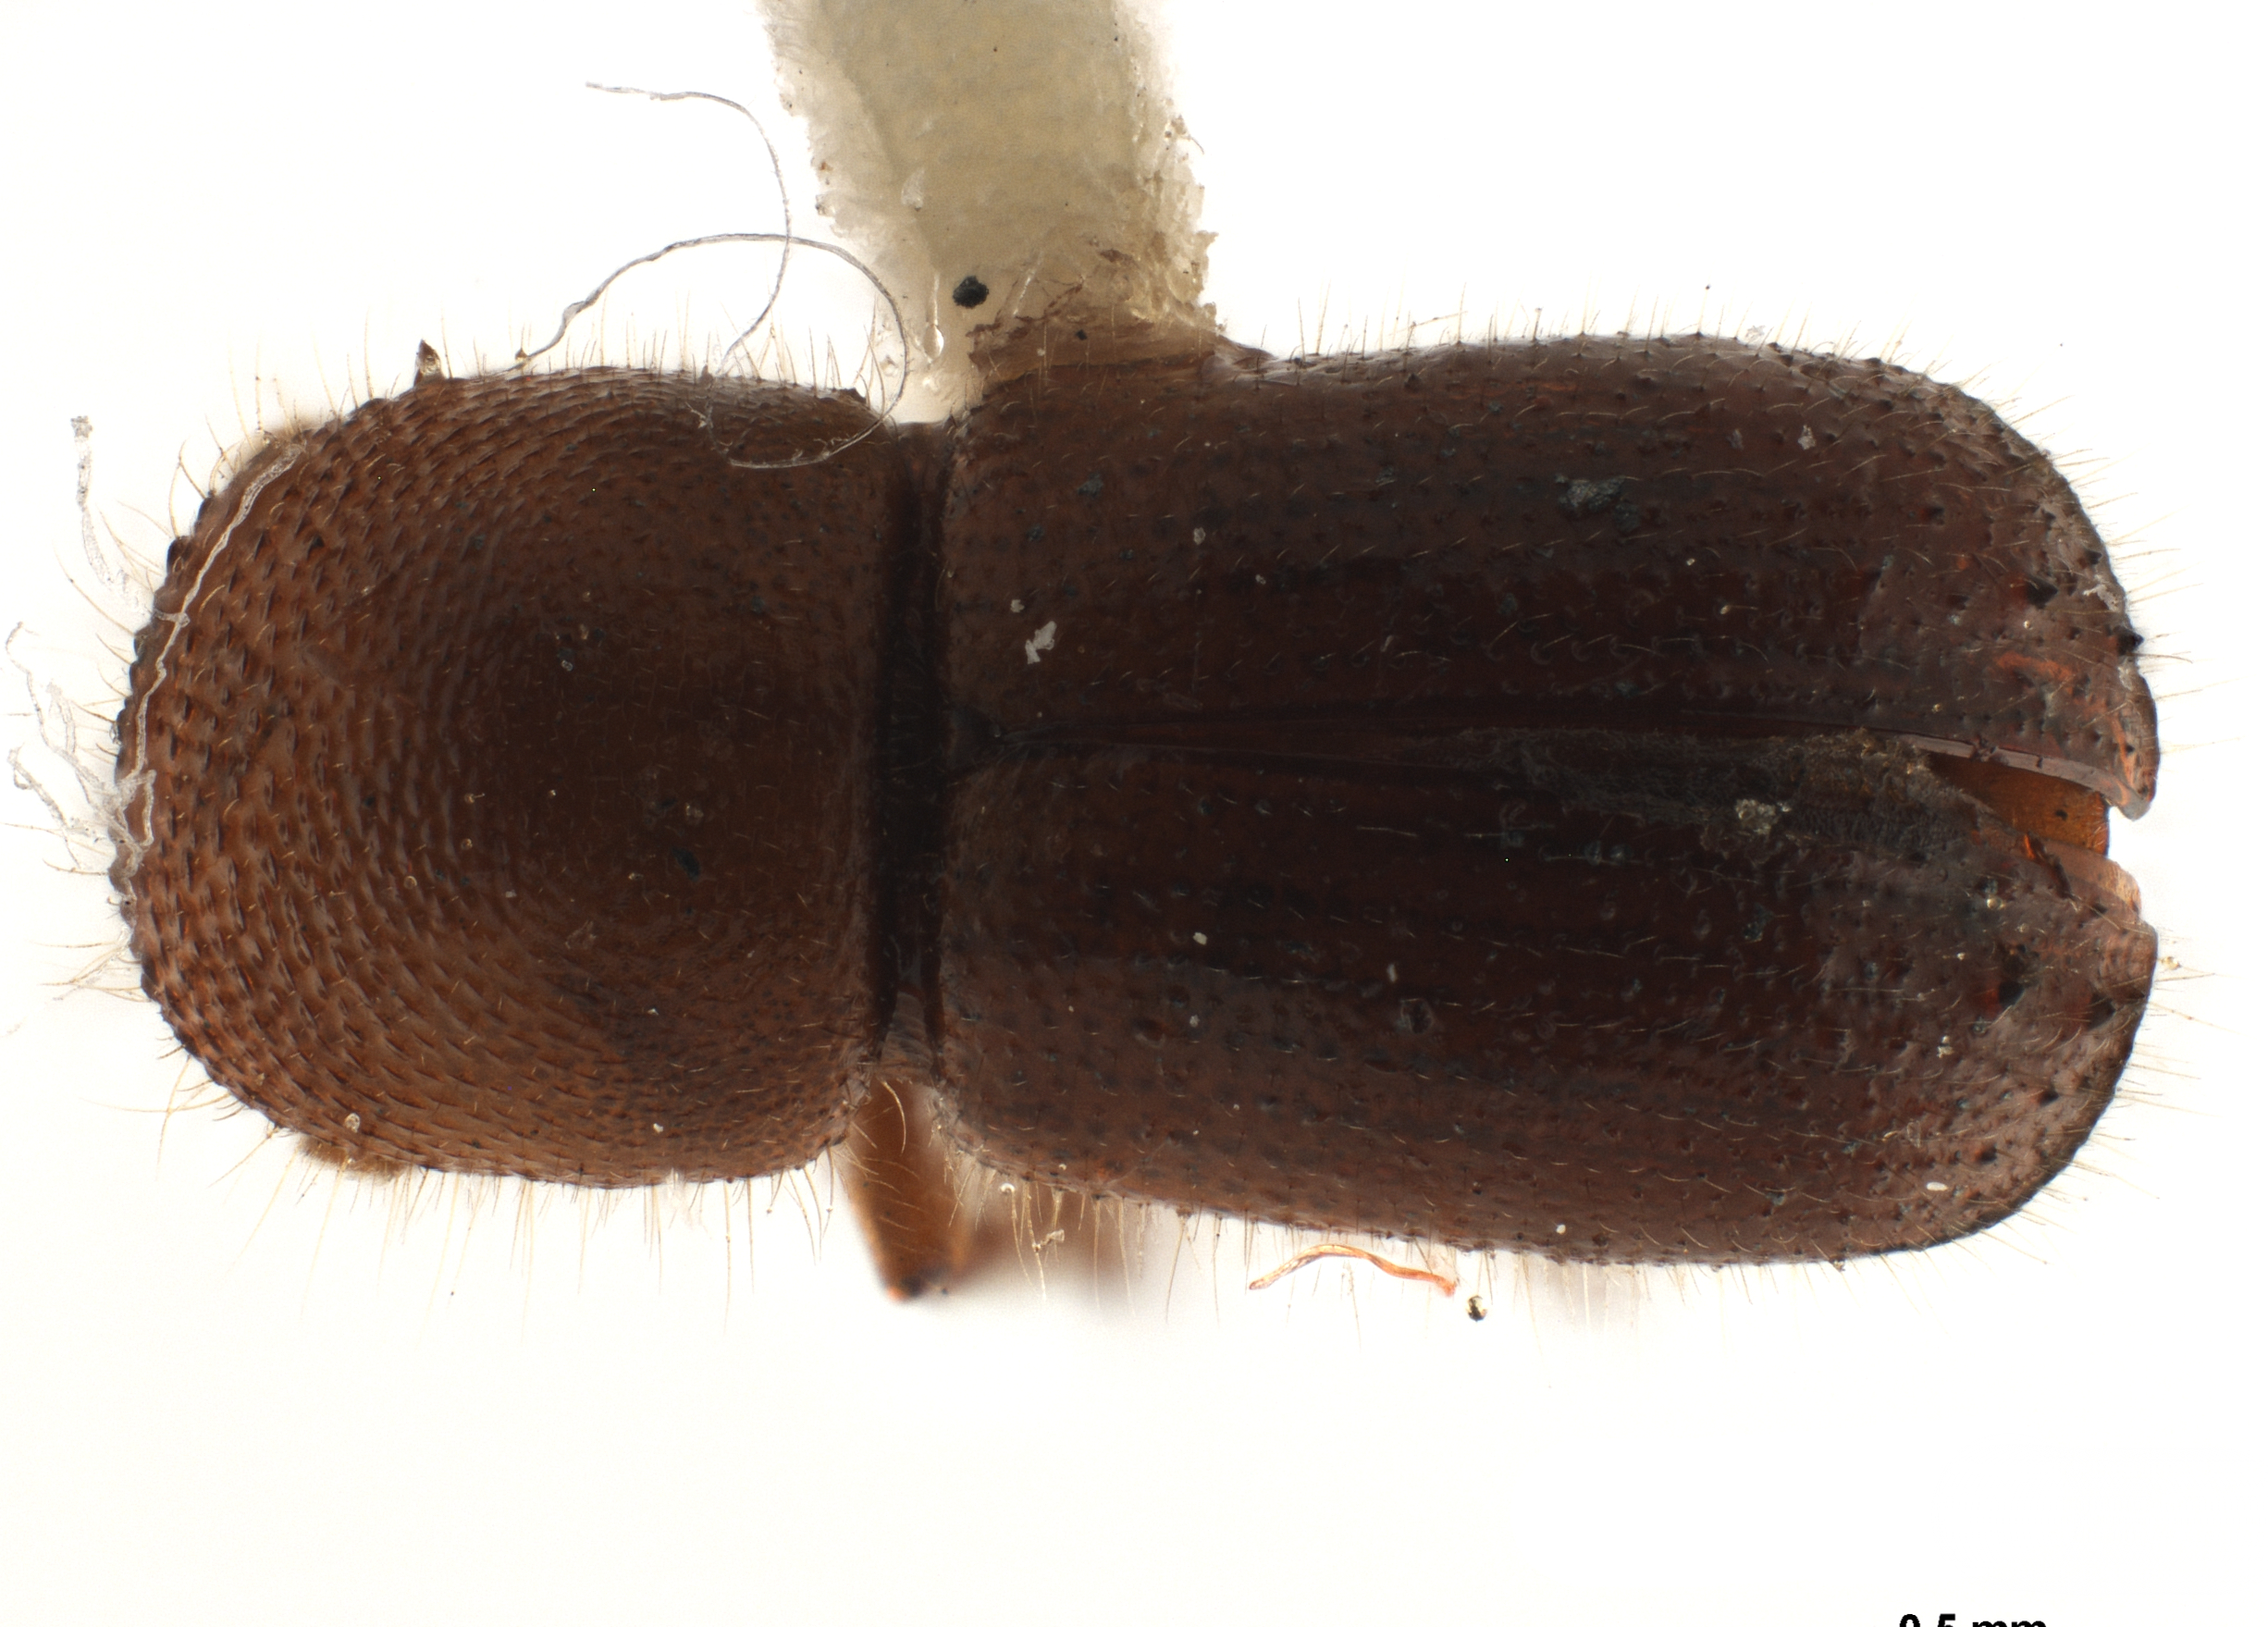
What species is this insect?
Ambrosiodmus hagedorni
